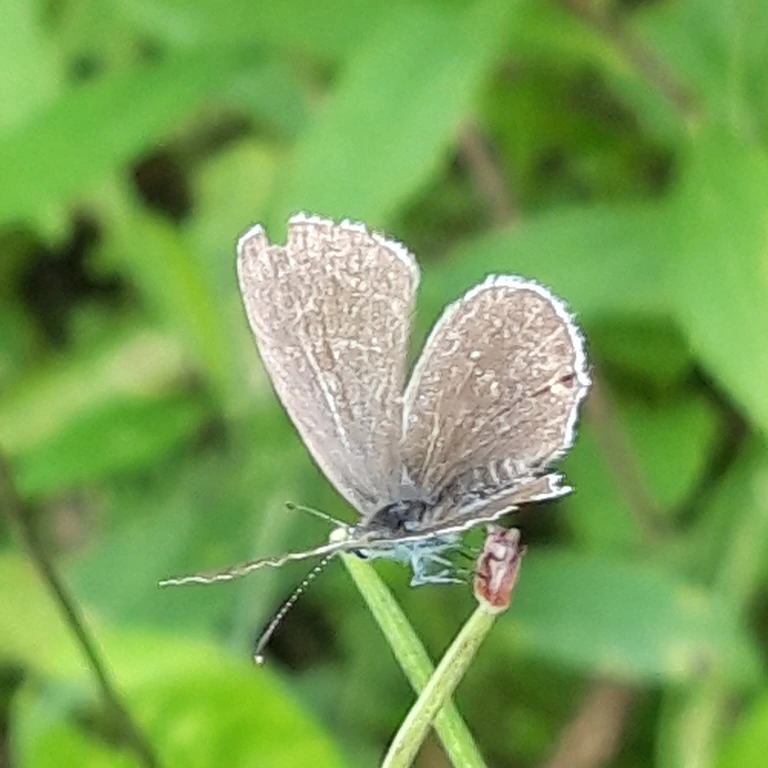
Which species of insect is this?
Cupido argiades (also Elkalyce argiades)
